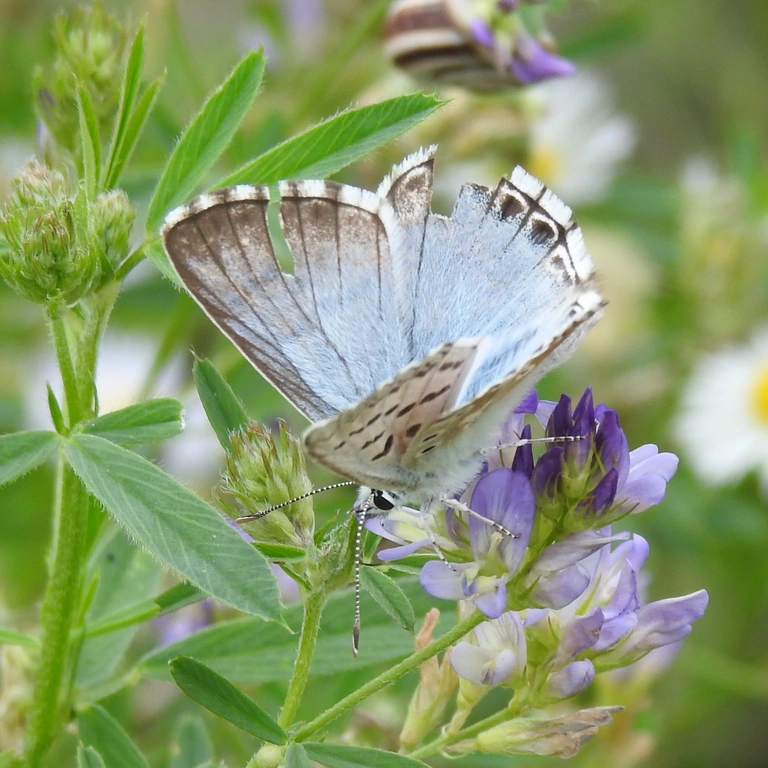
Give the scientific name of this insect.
Lysandra coridon
